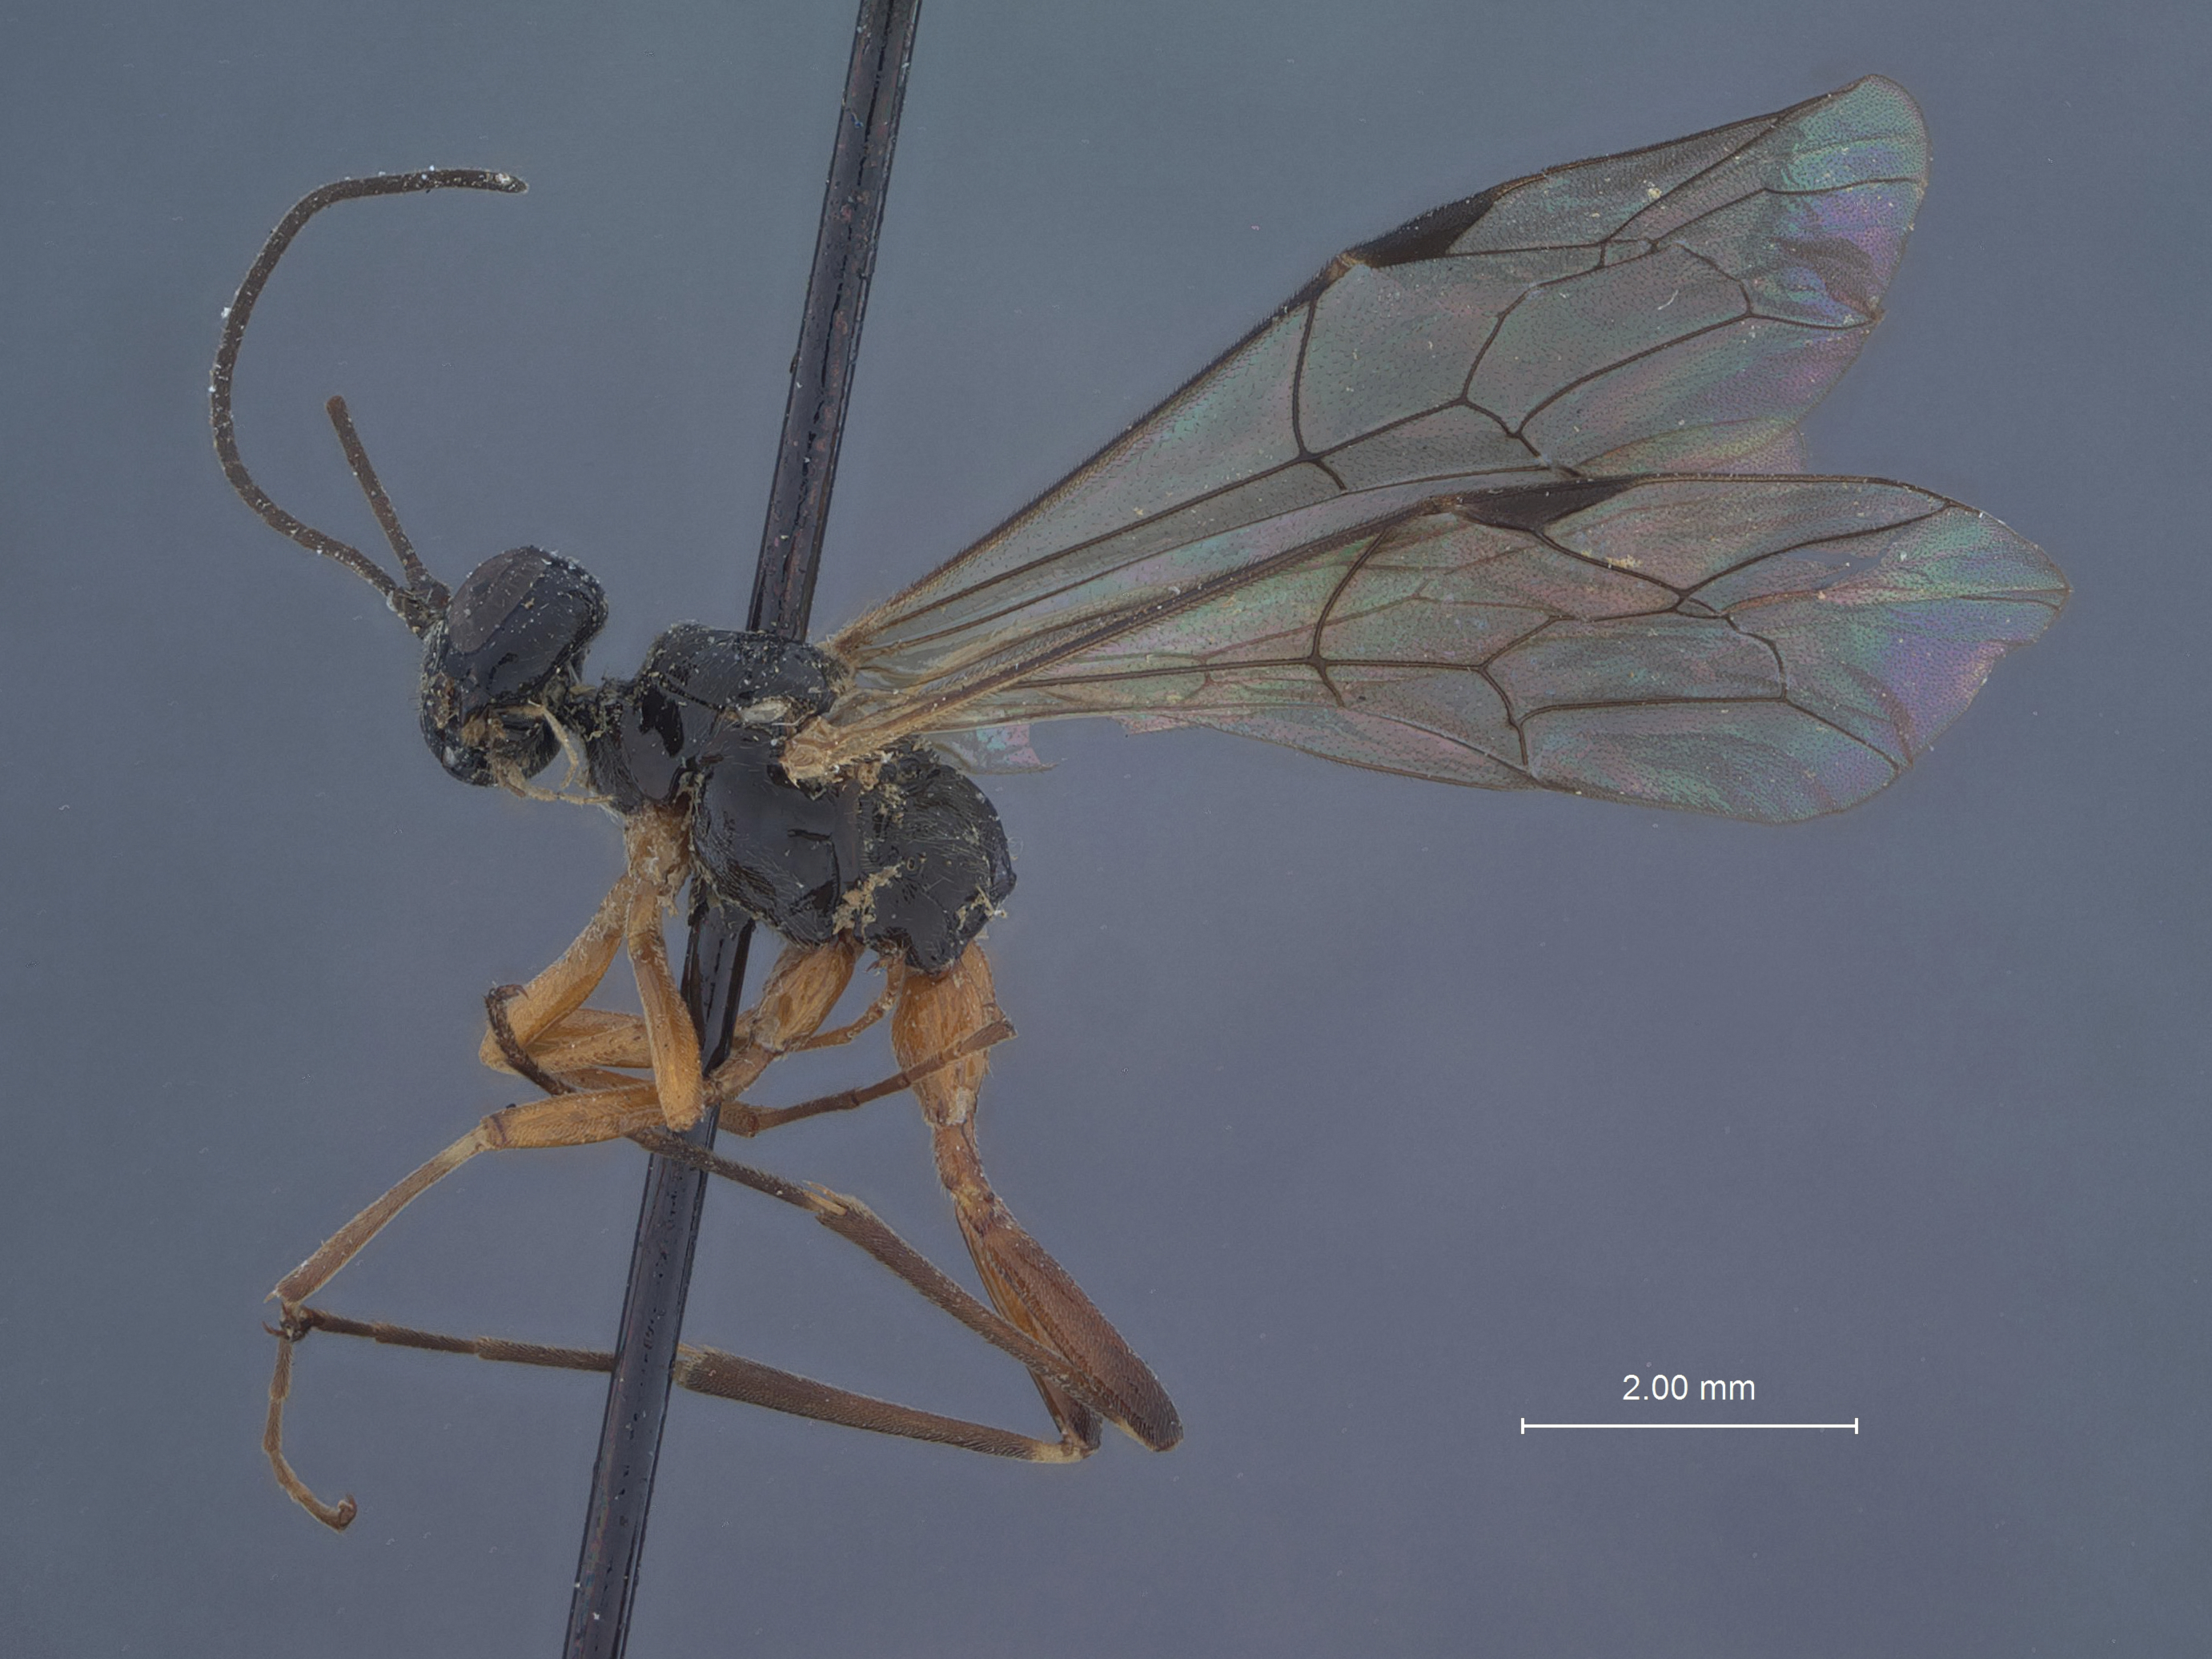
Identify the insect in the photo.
Exeristes nubilipennis
